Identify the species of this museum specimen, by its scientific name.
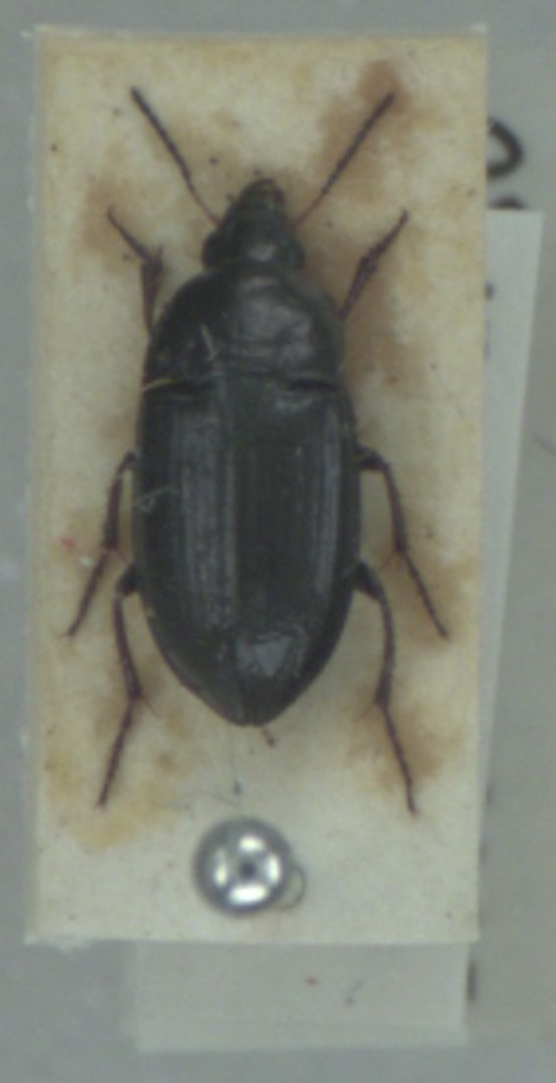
Amara aenea
